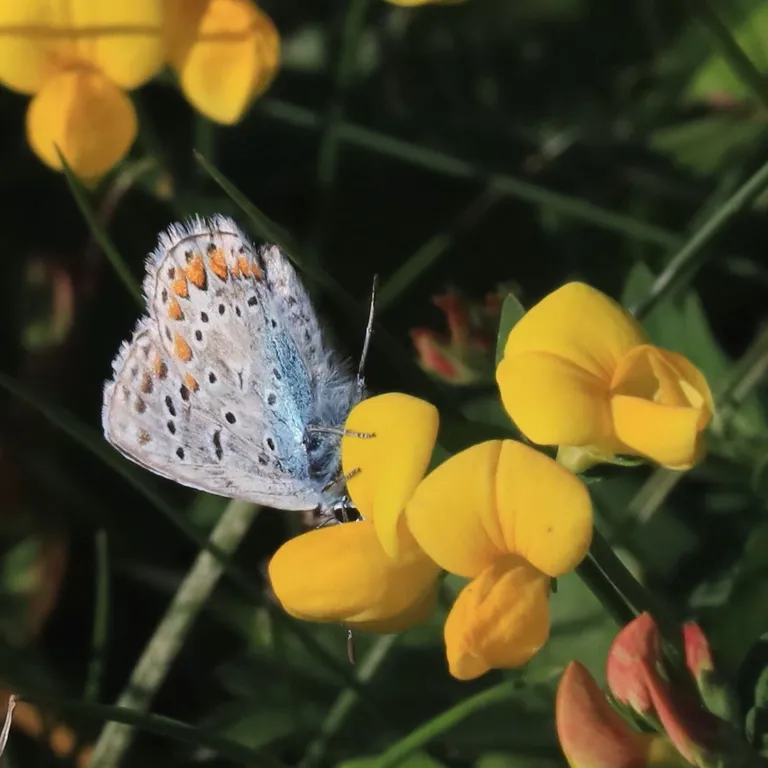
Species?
Polyommatus icarus
